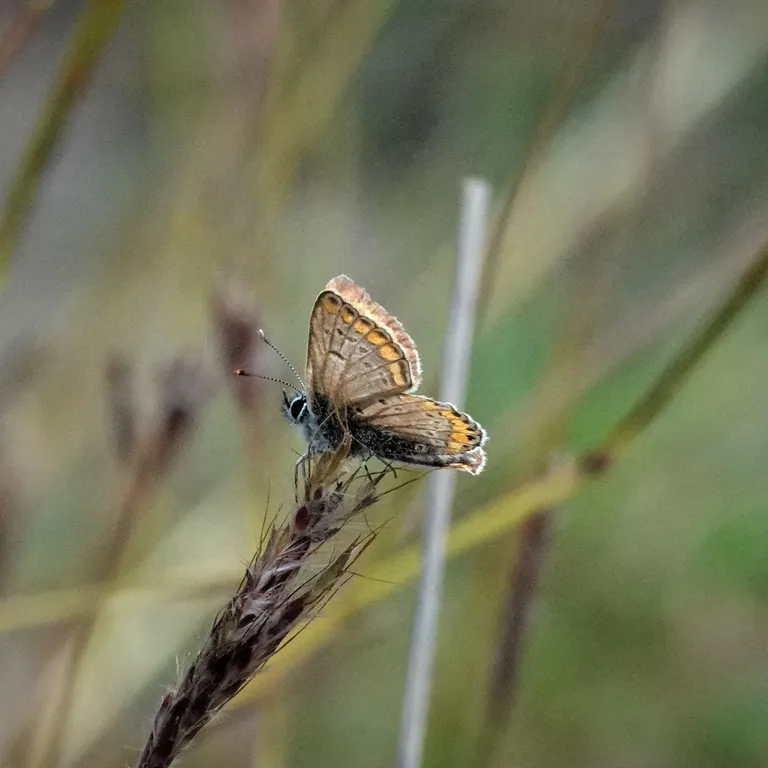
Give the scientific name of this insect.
Aricia agestis/artaxerxes
